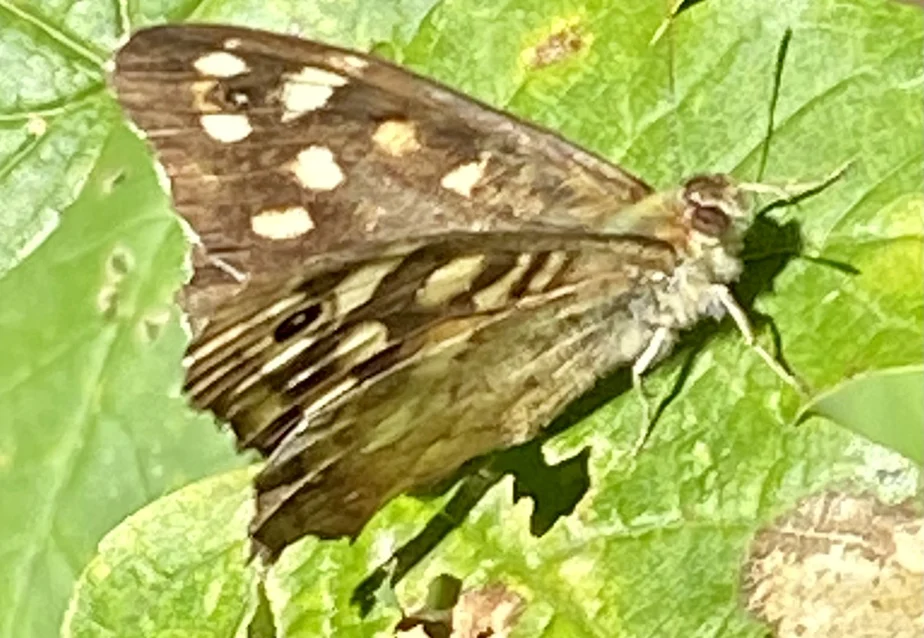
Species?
Pararge aegeria
